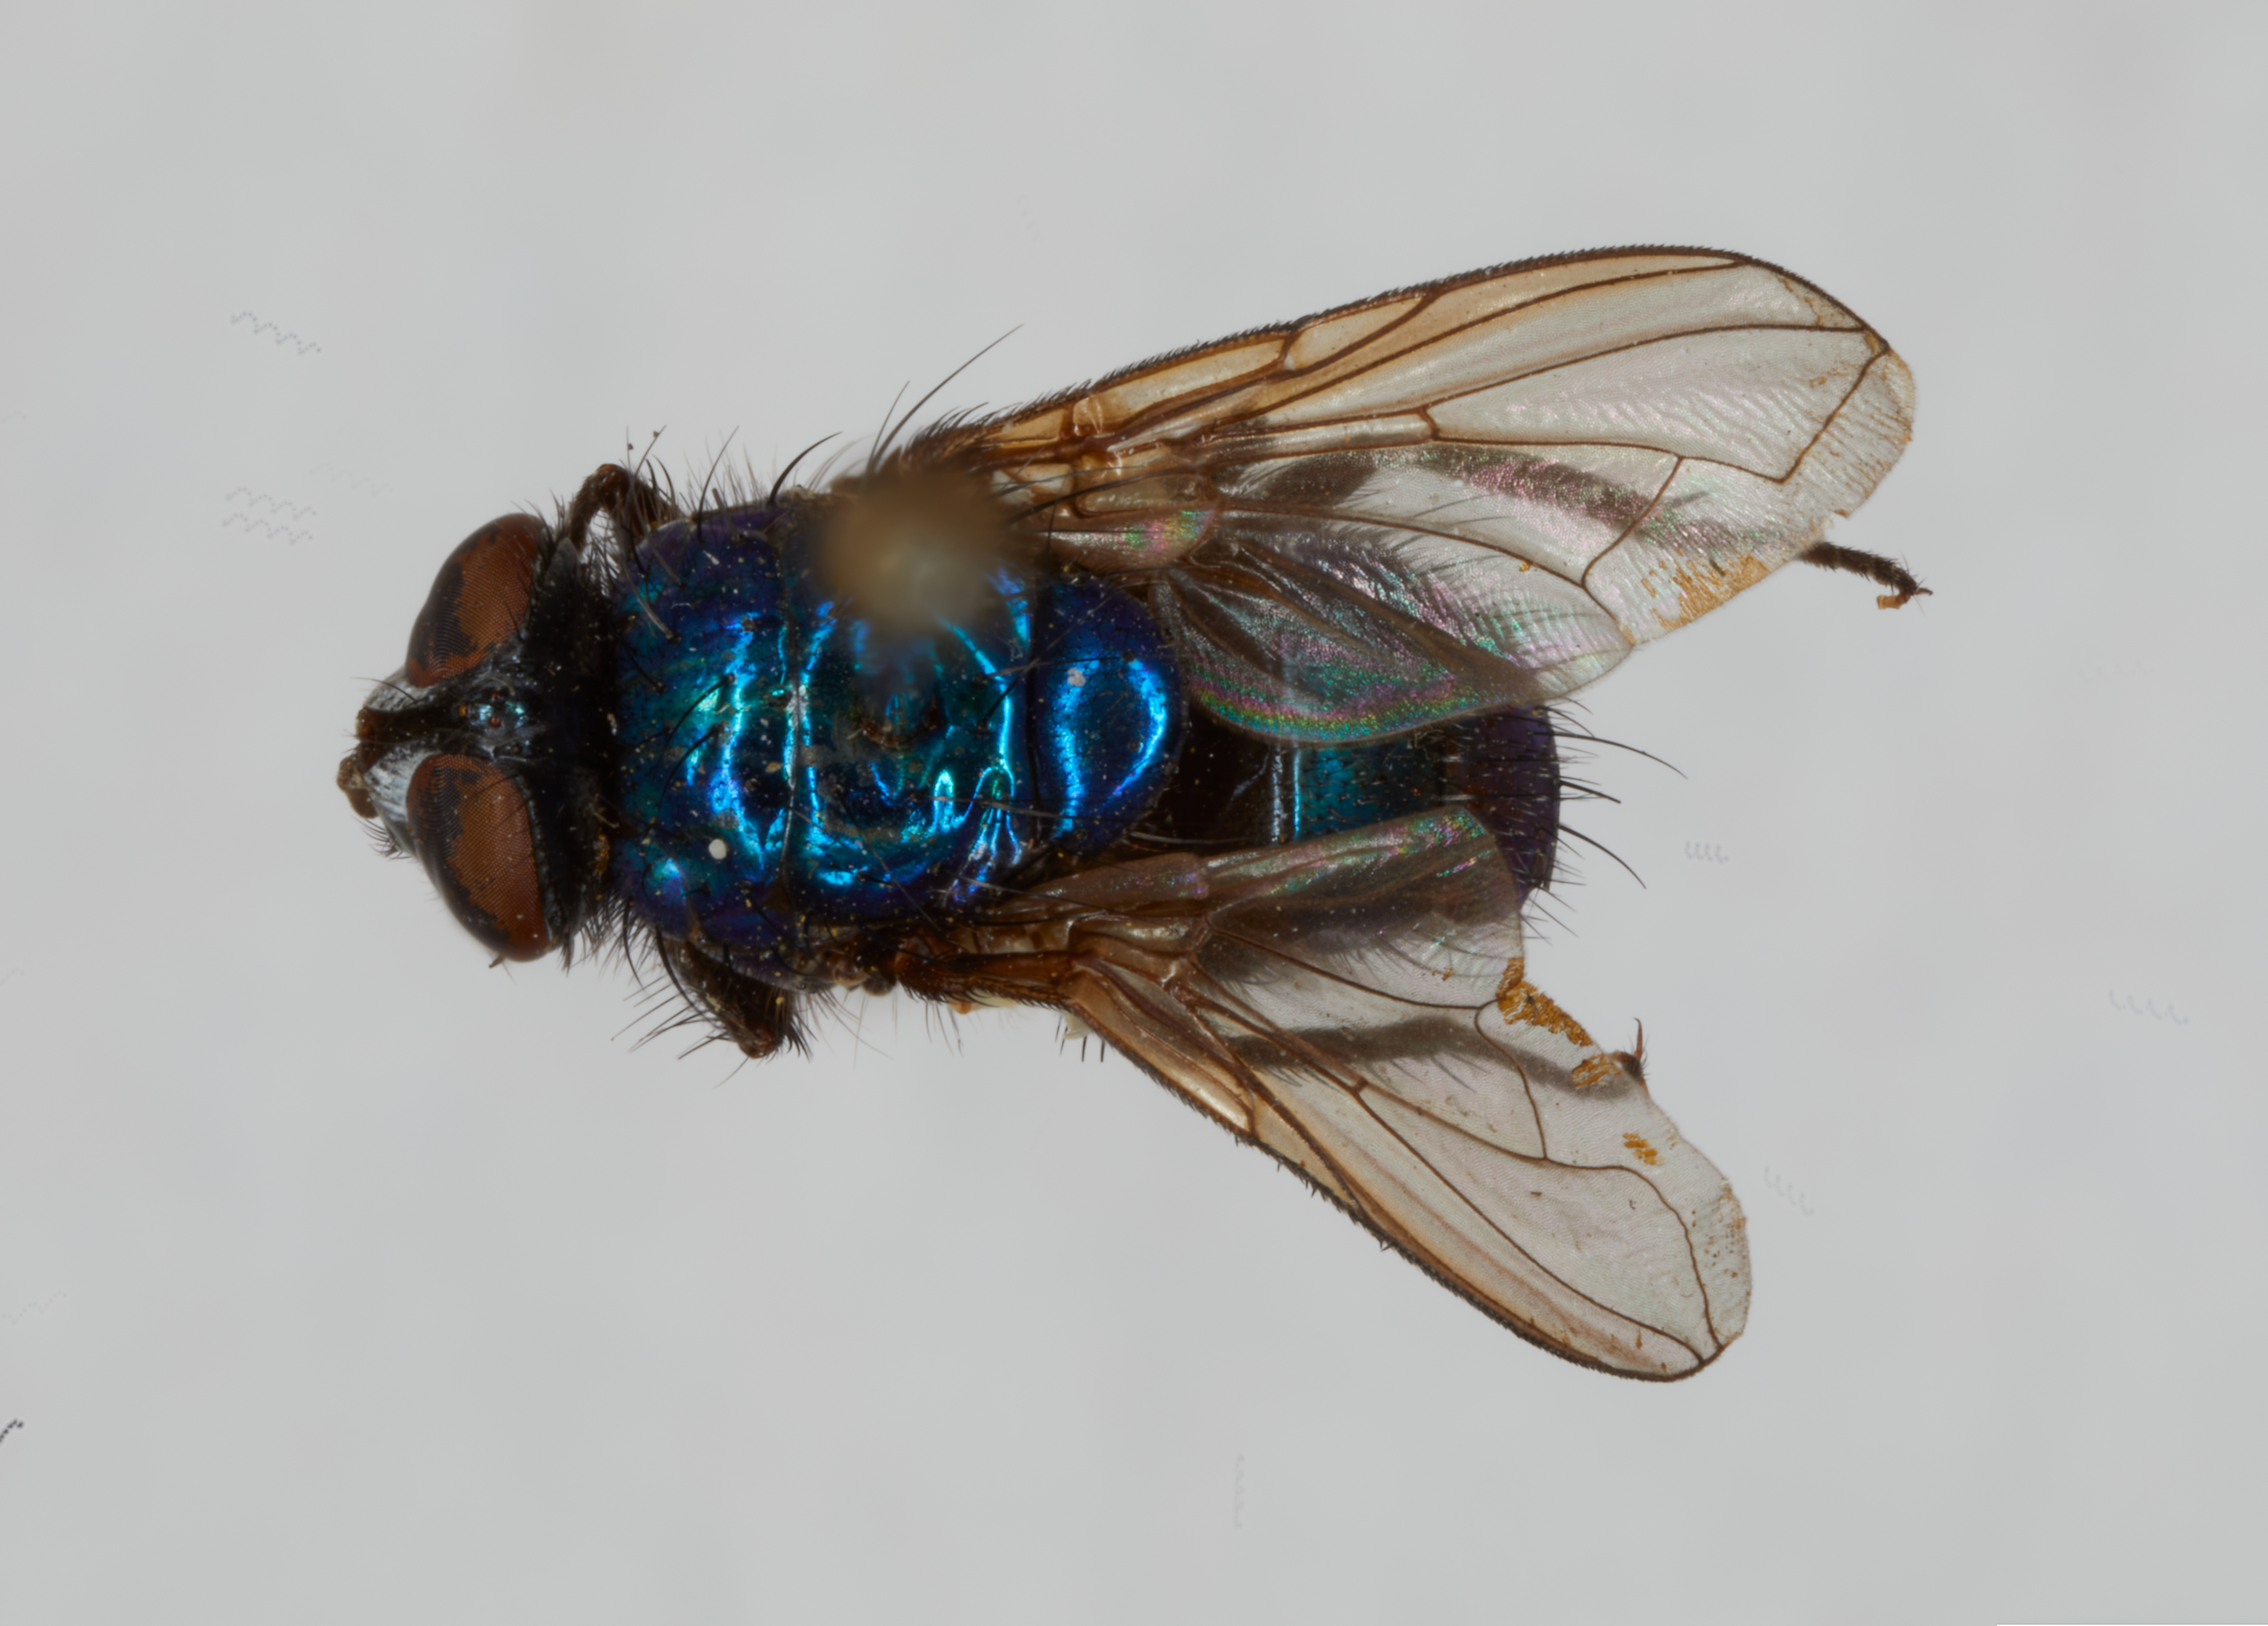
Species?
Francilia alaskensis (also Francilia fuscipalpis)
